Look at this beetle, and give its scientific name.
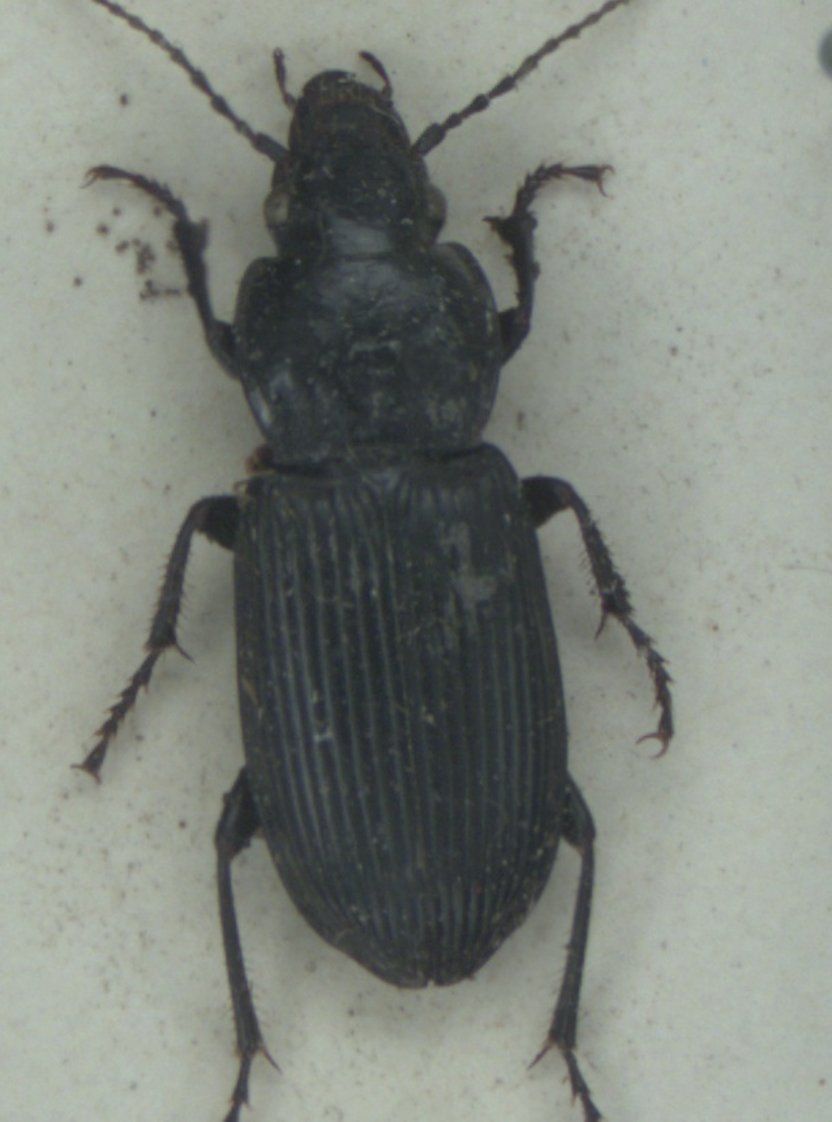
Pterostichus melanarius
